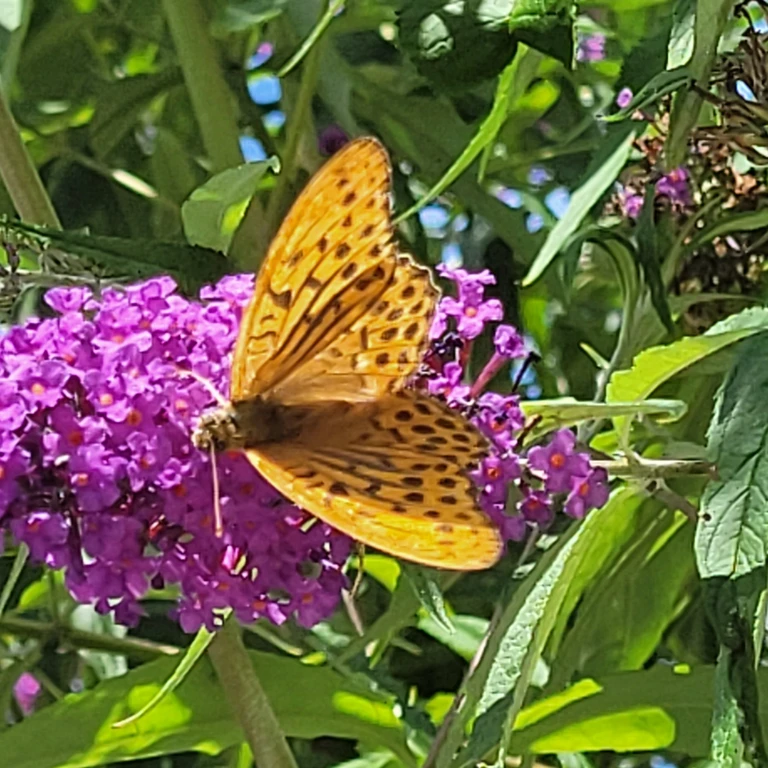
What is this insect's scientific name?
Argynnis paphia
